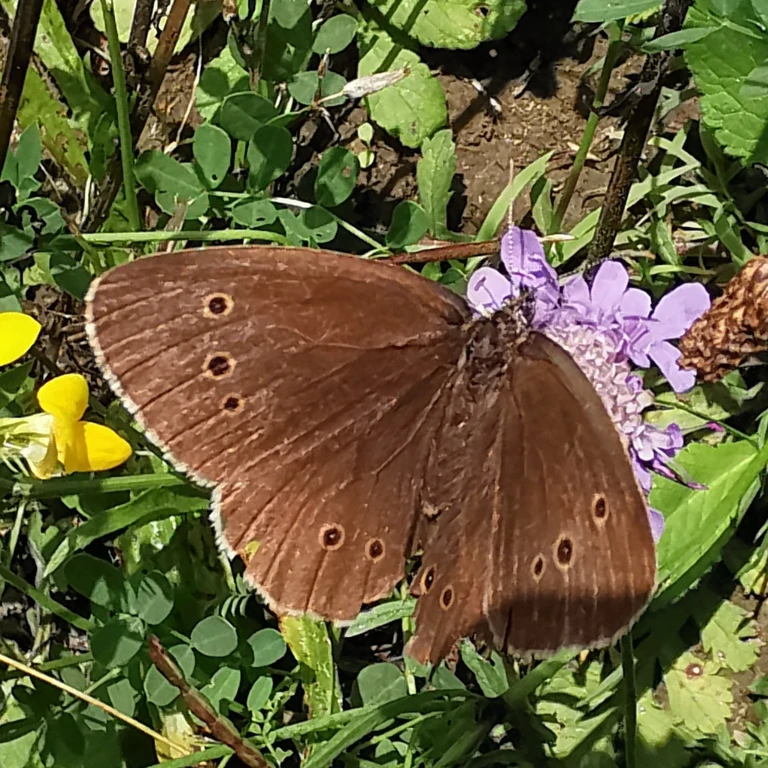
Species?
Aphantopus hyperantus
